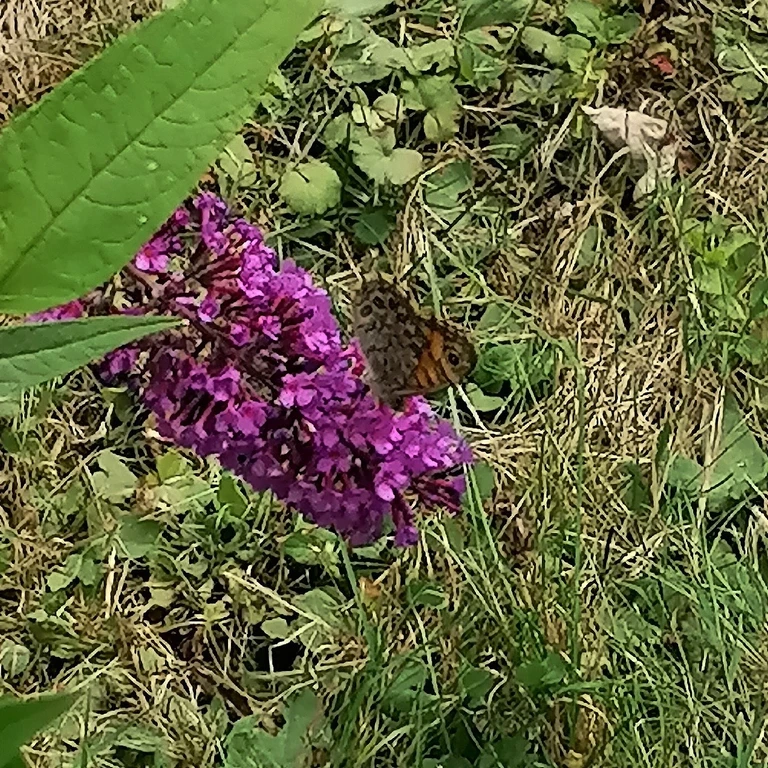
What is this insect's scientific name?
Lasiommata megera (also Pararge megera)
